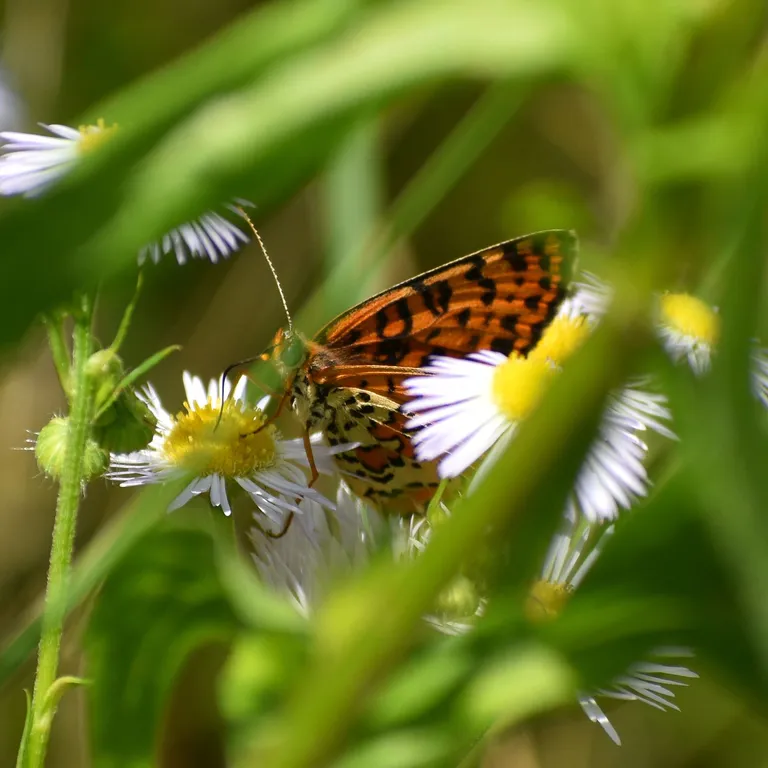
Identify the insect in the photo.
Melitaea didyma
